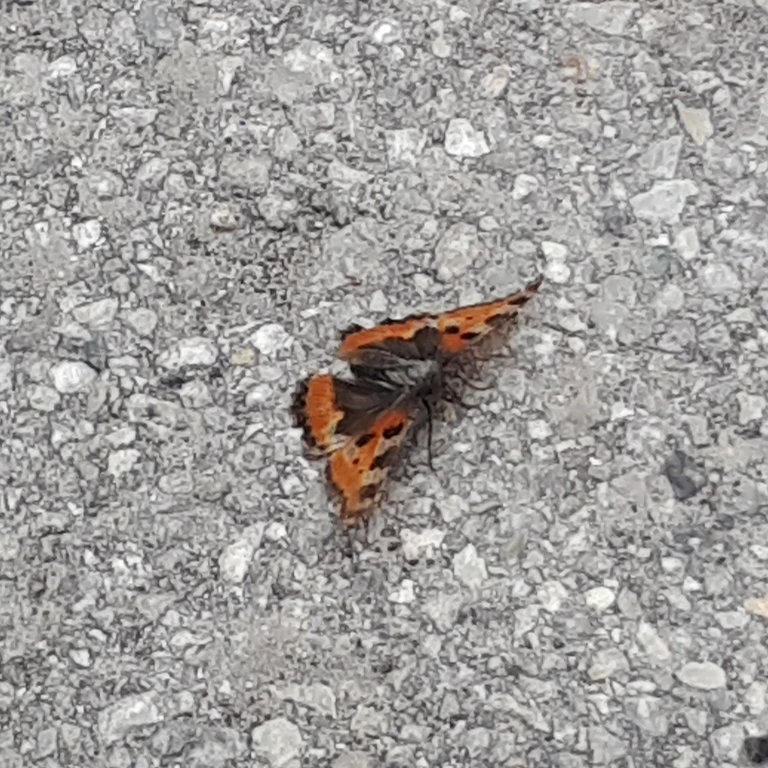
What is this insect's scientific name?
Aglais urticae
